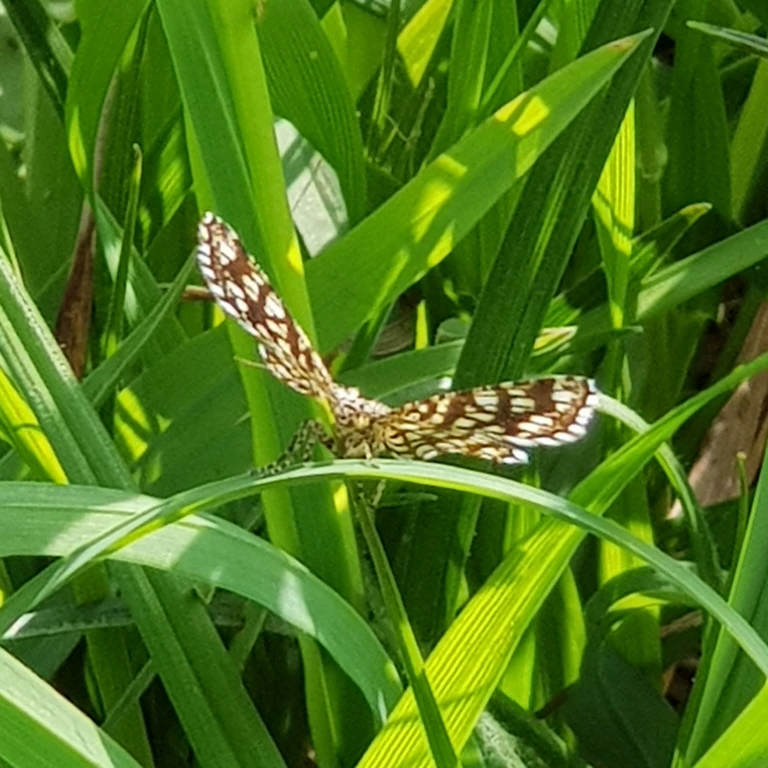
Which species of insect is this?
Chiasmia clathrata
